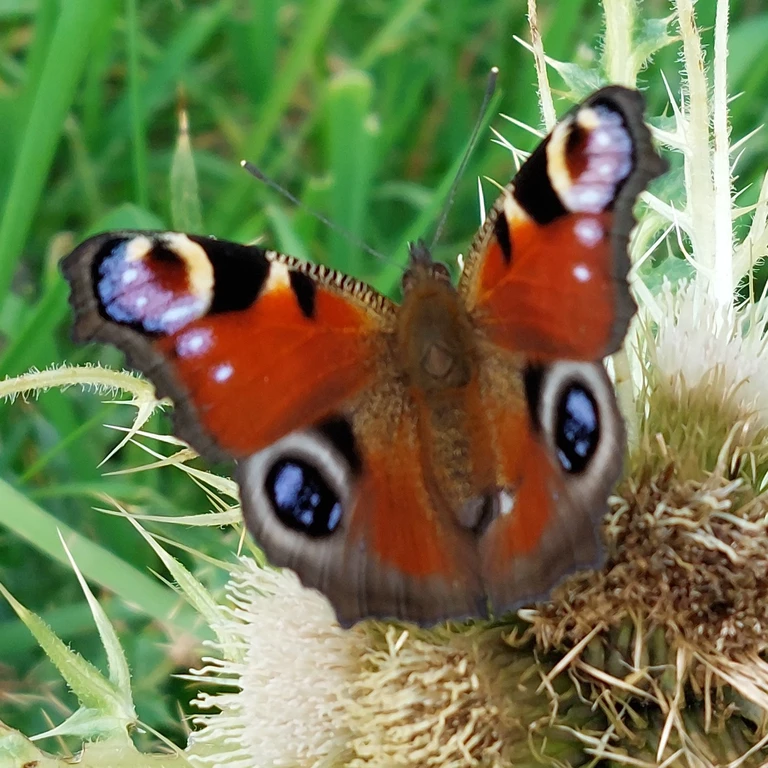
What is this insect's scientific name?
Aglais io
